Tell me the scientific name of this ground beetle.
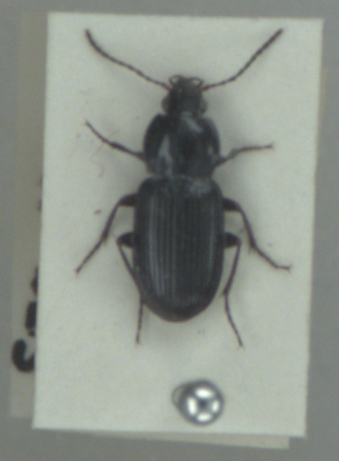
Pterostichus vernalis
